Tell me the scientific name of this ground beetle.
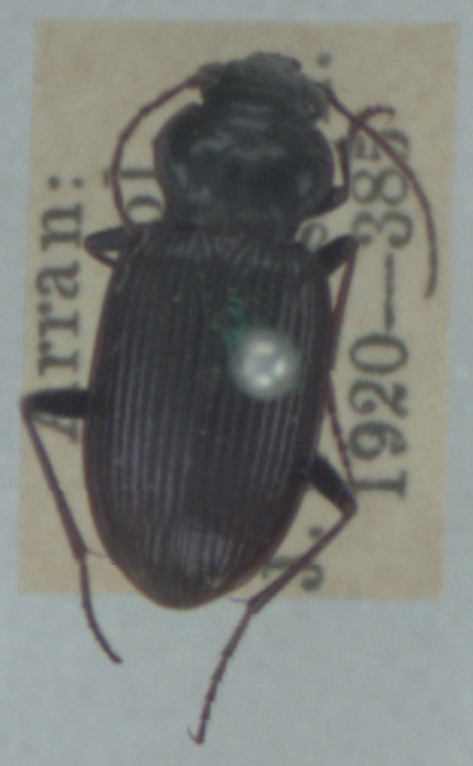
Nebria salina
